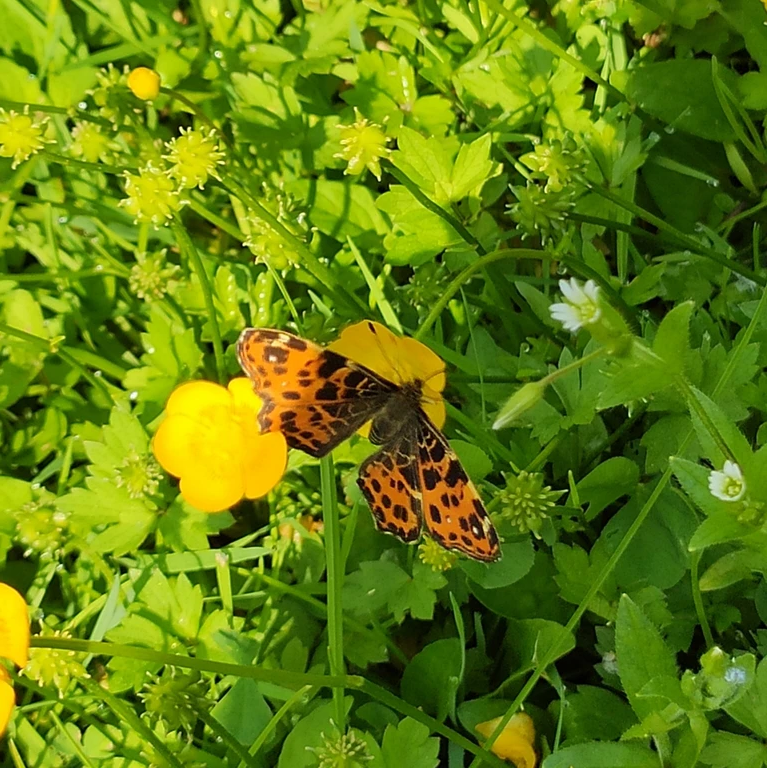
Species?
Araschnia levana
